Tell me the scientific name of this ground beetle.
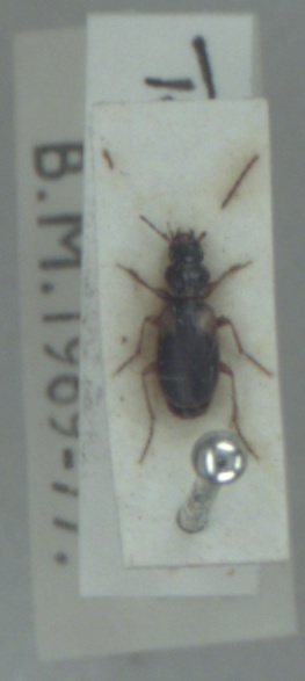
Badister sodalis
